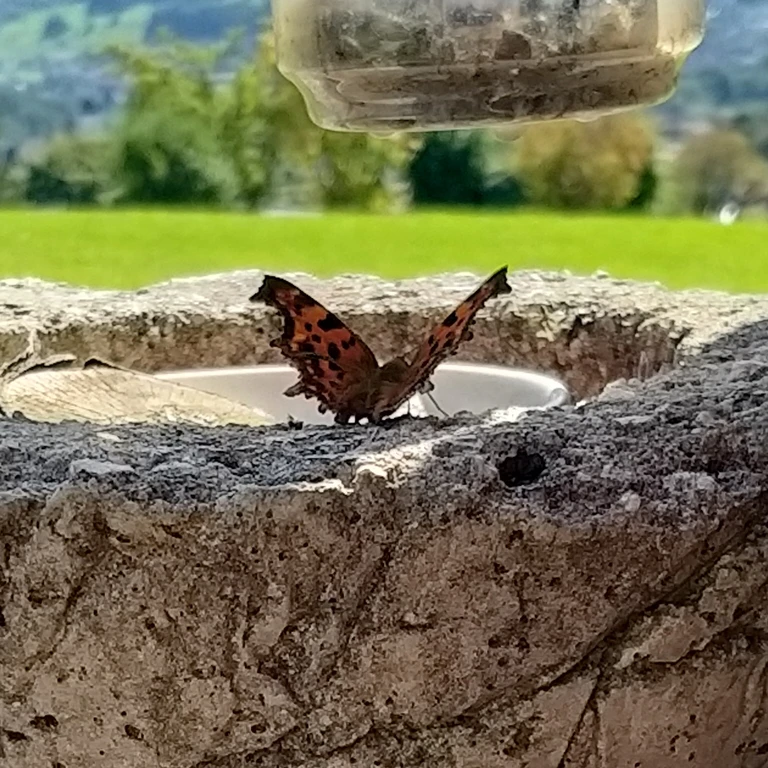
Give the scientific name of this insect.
Polygonia c-album
